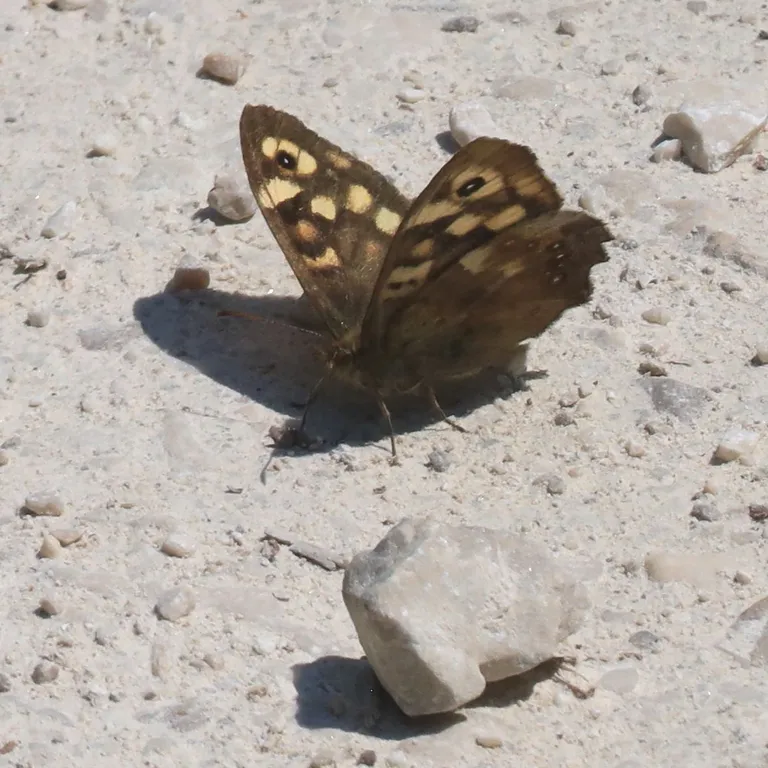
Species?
Pararge aegeria
